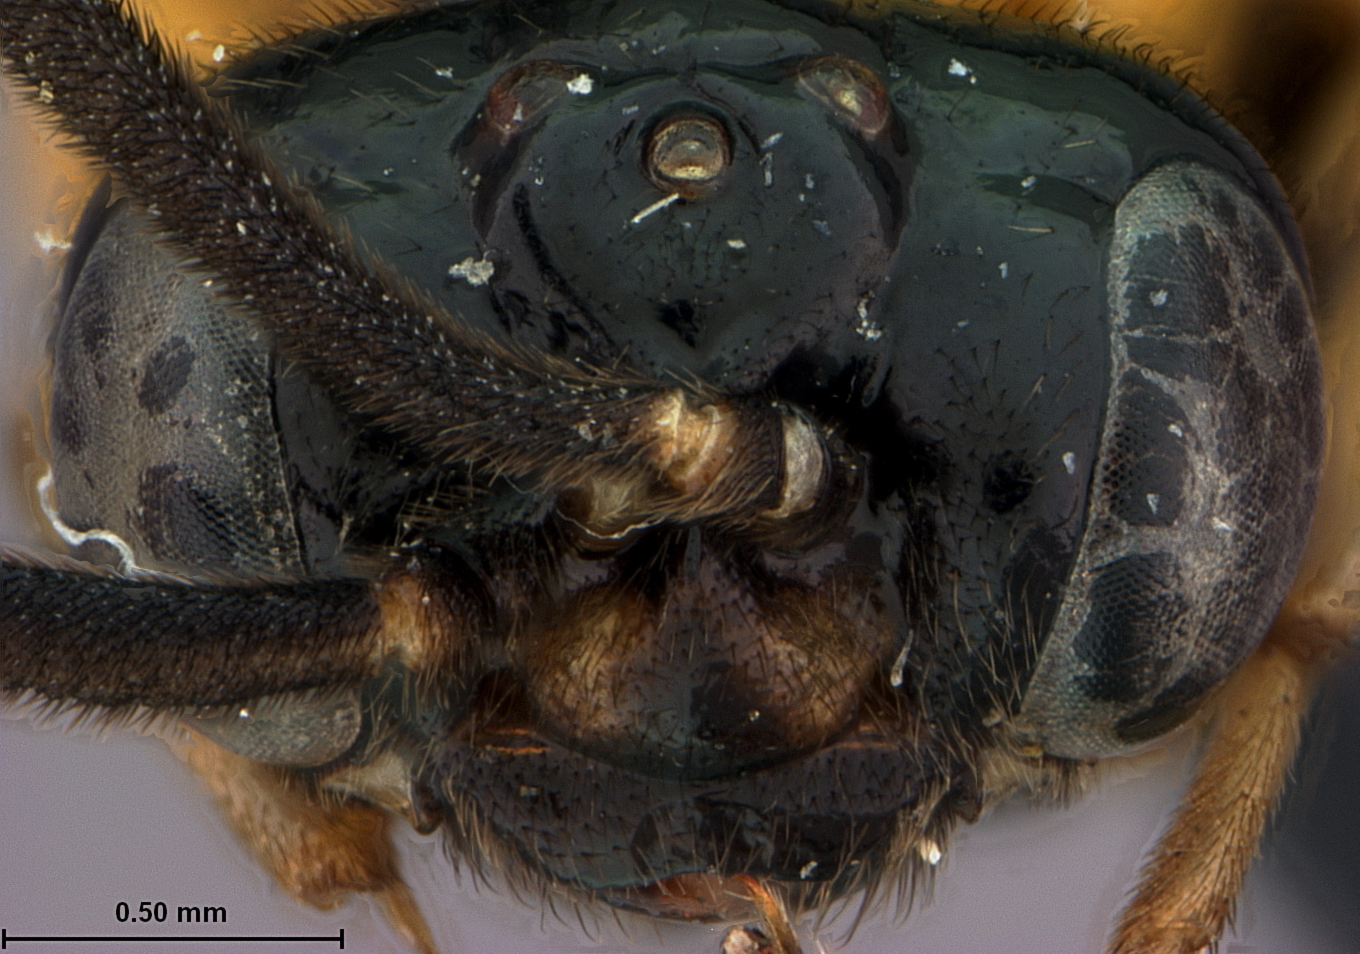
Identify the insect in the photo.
Zynzus apicofuscus
